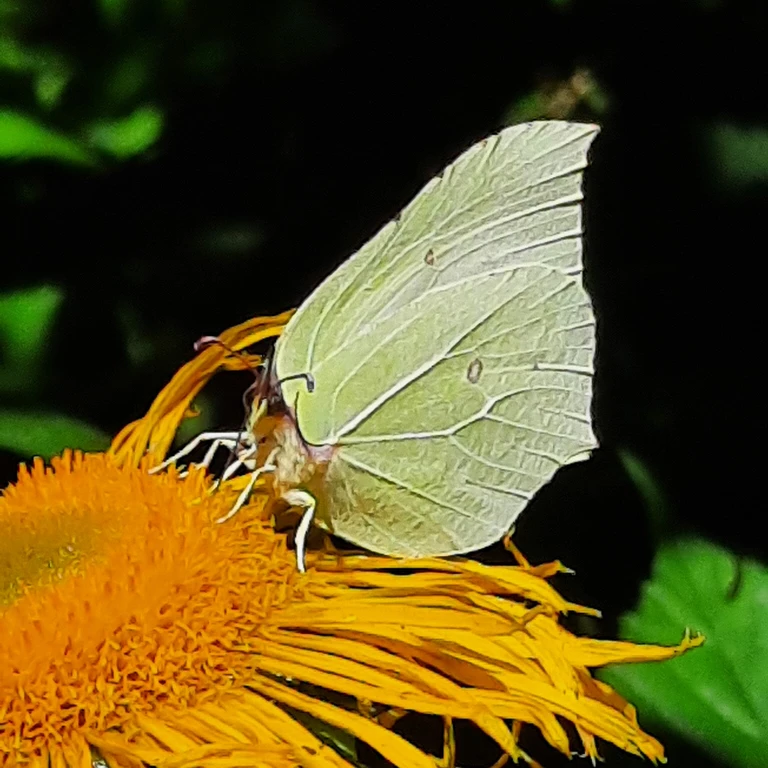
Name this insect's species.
Gonepteryx rhamni
